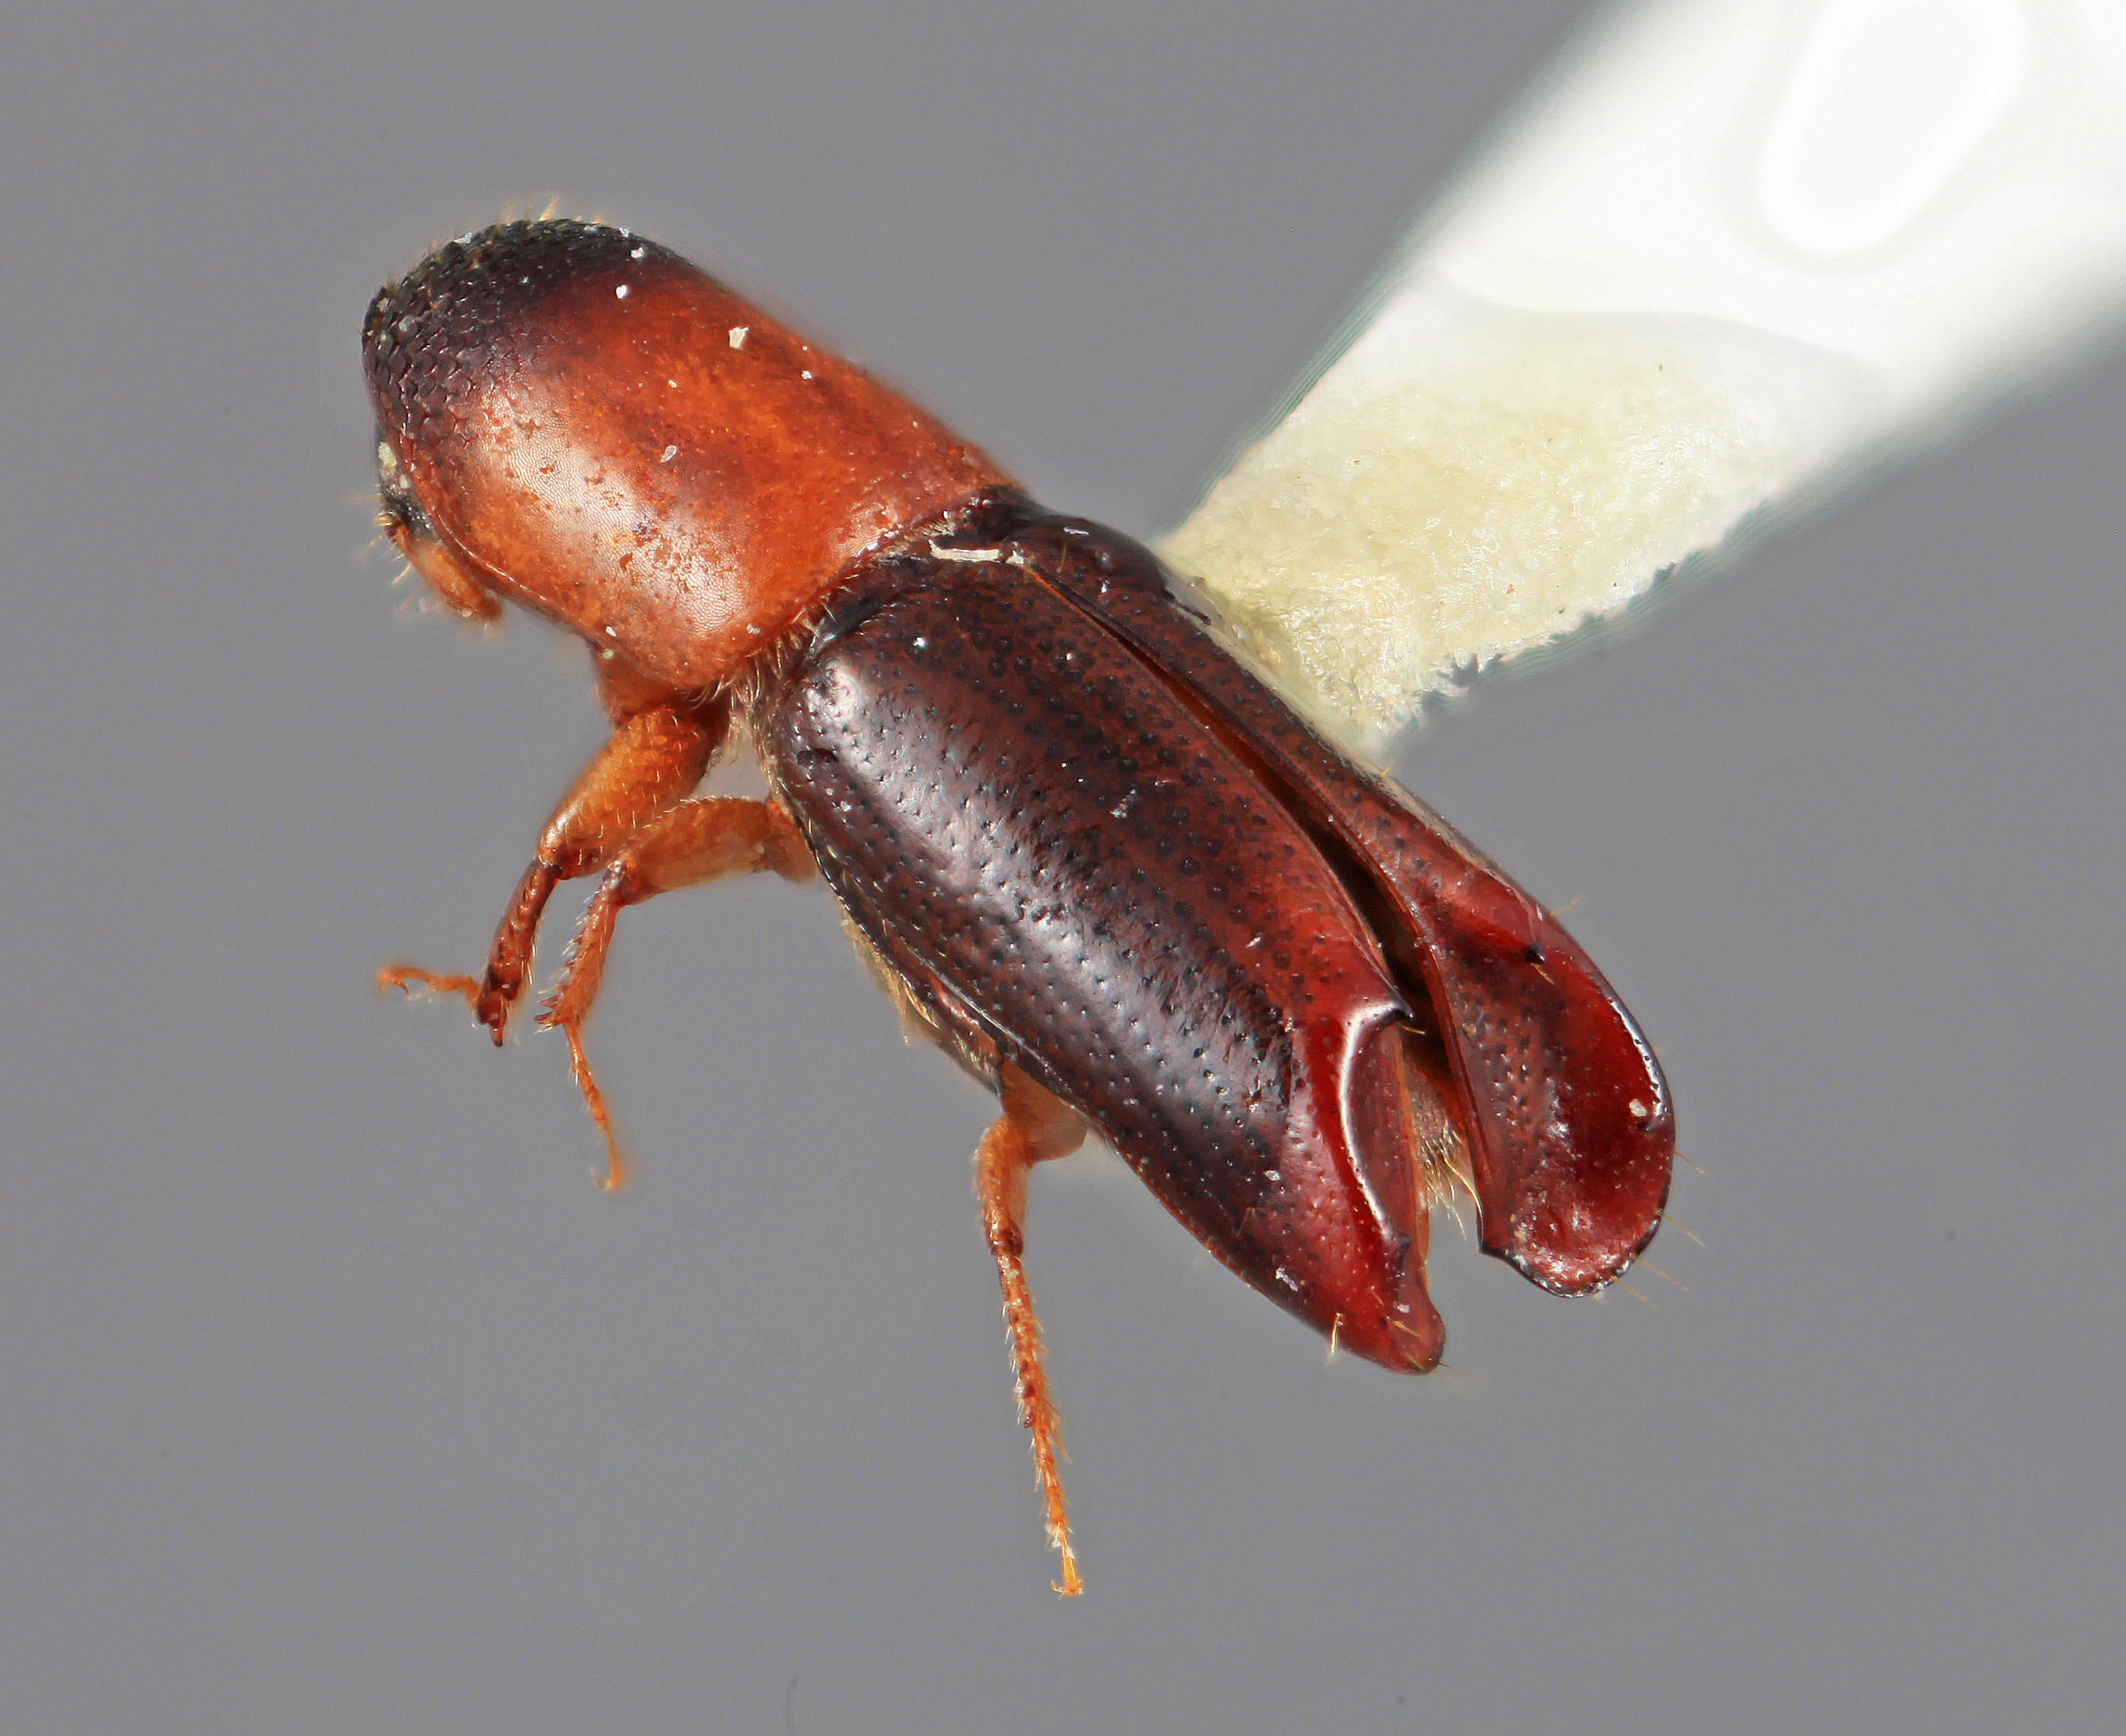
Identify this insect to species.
Amphicranus araguensis
